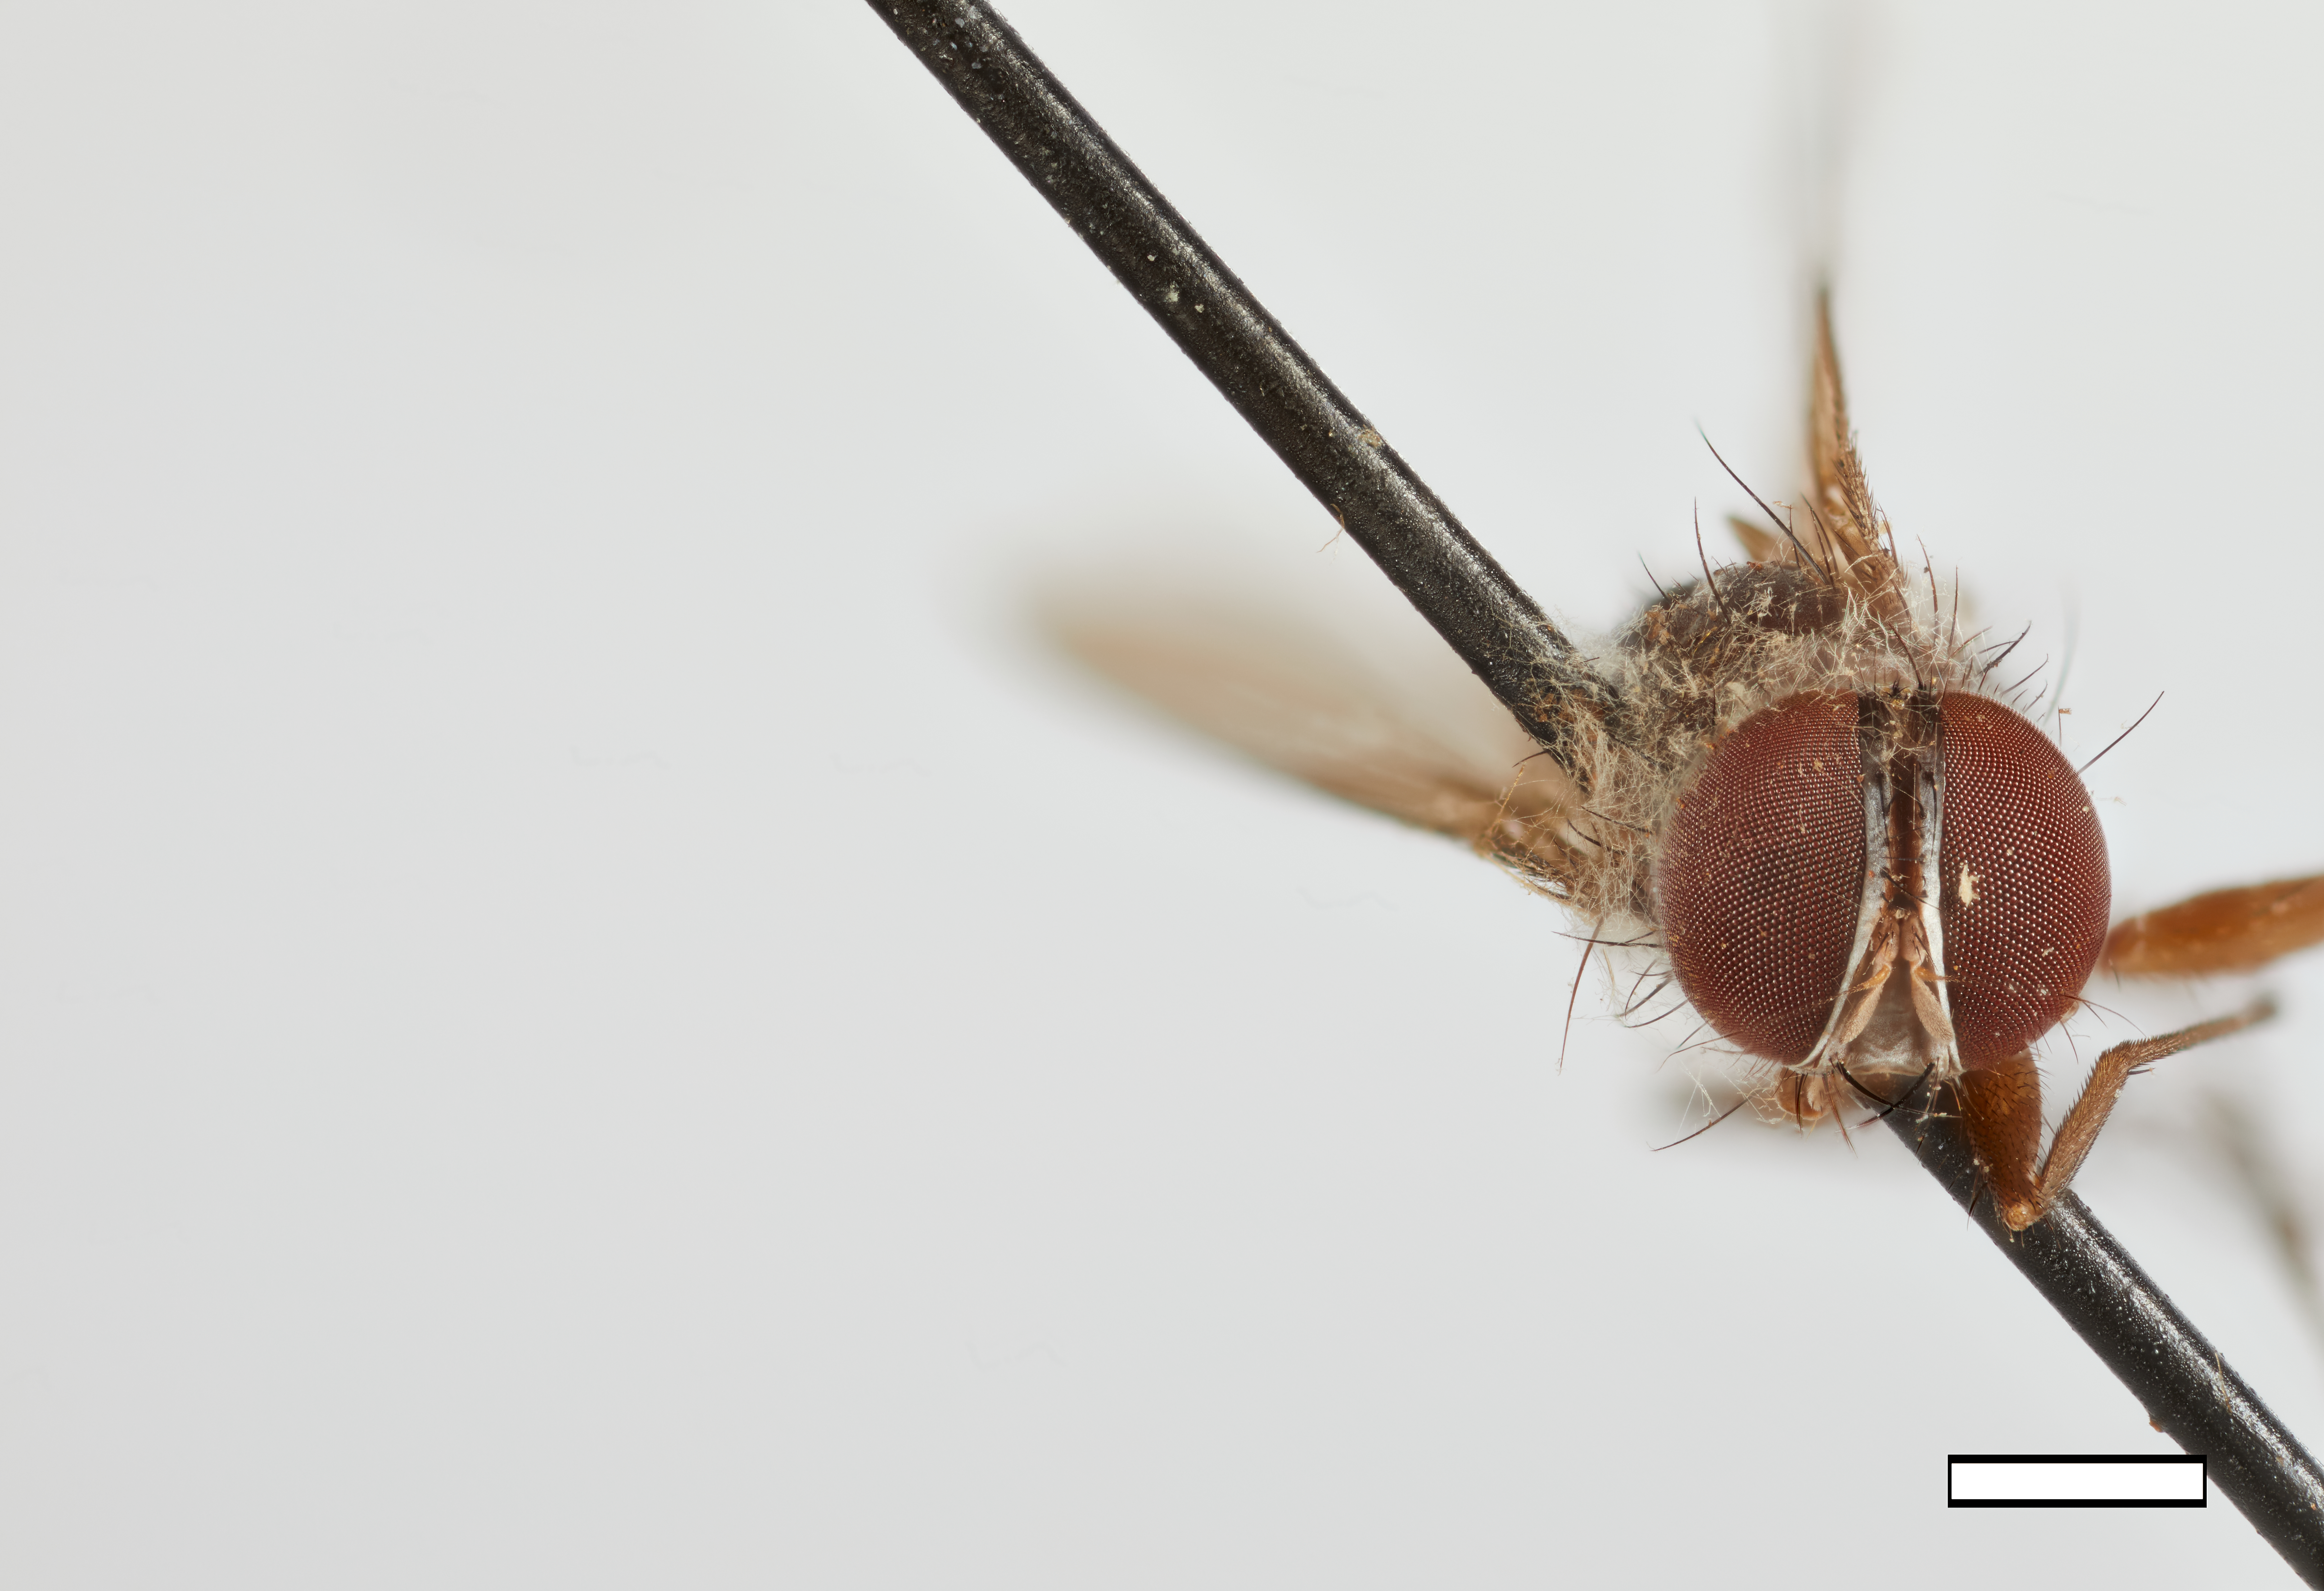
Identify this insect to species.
Euoestrogastrodes fuscus
